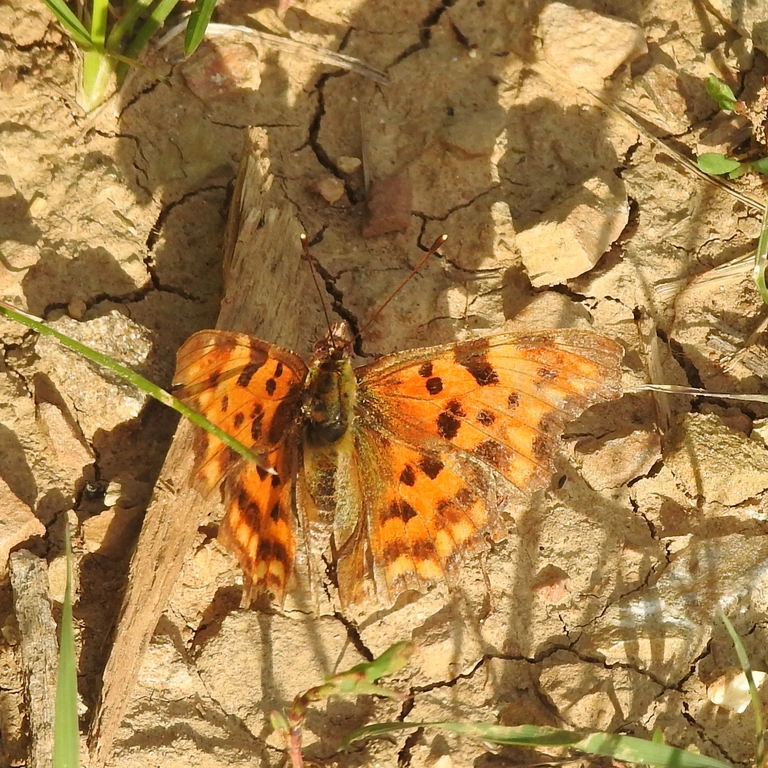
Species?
Polygonia c-album
